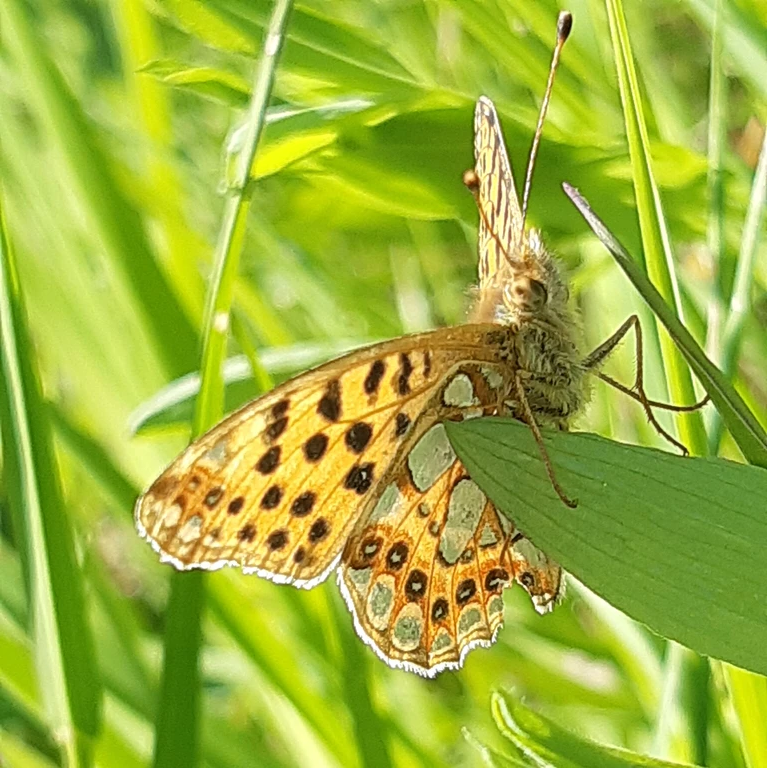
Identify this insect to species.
Issoria lathonia
